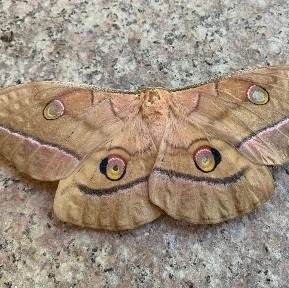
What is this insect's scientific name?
Antheraea yamamai
